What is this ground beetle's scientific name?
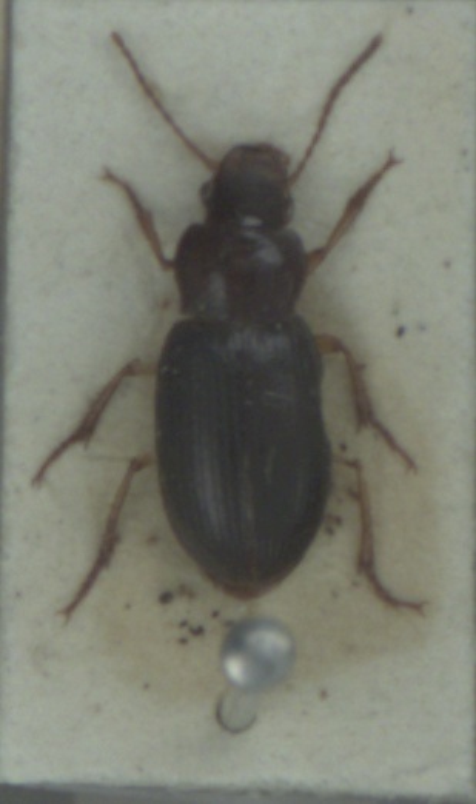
Ophonus rufibarbis
